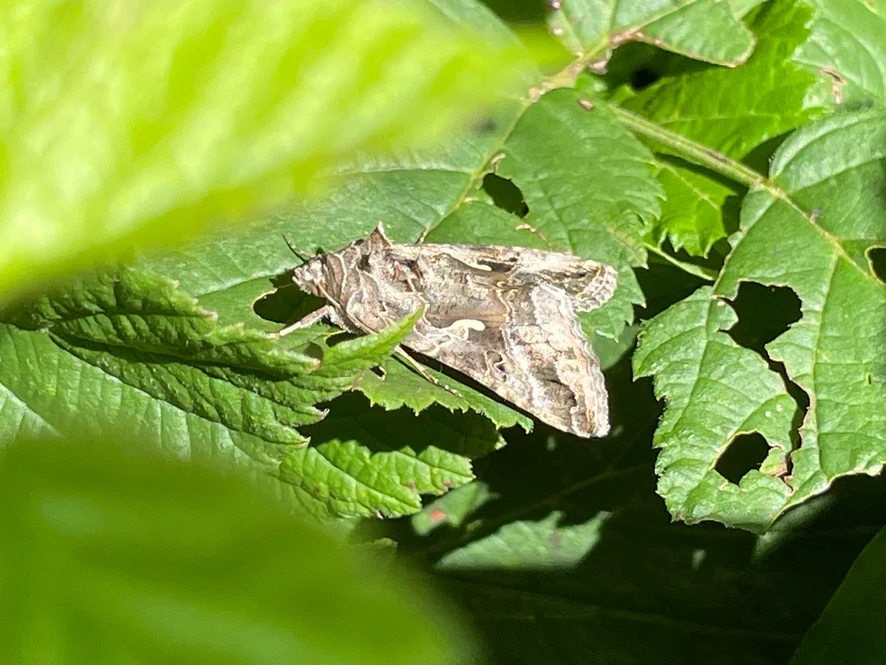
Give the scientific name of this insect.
Autographa gamma
